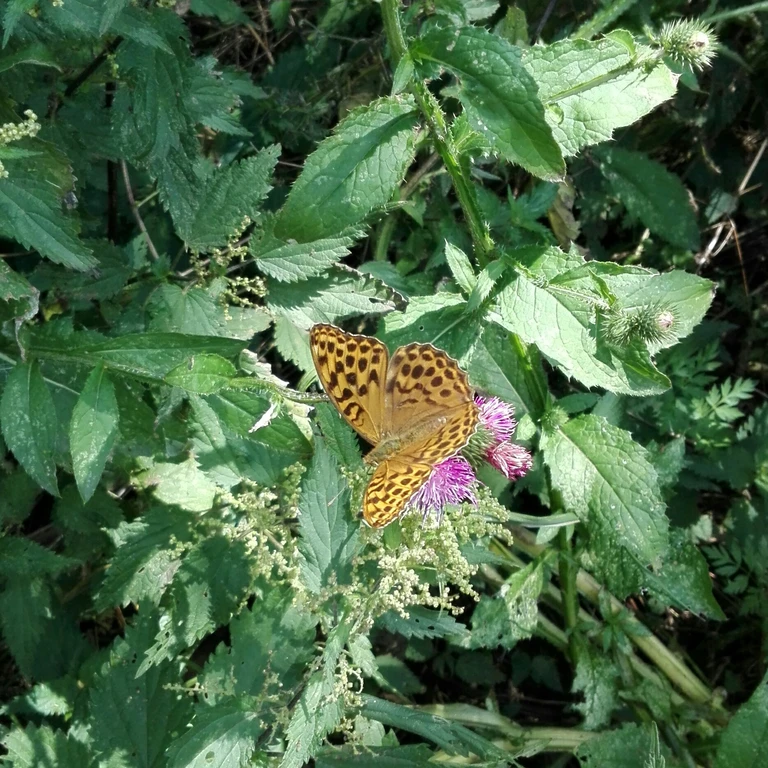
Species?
Argynnis paphia
